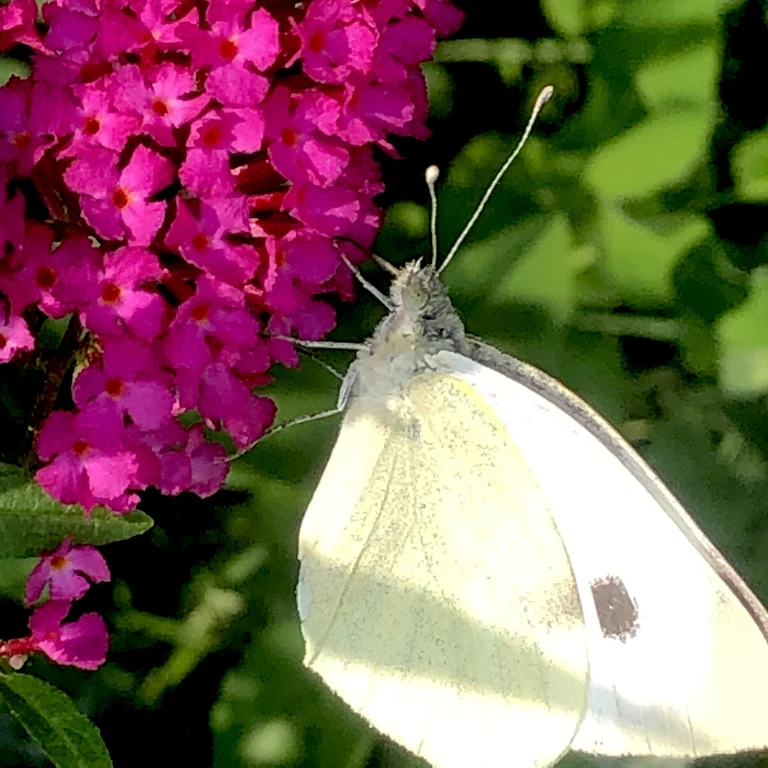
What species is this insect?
Pieris brassicae
